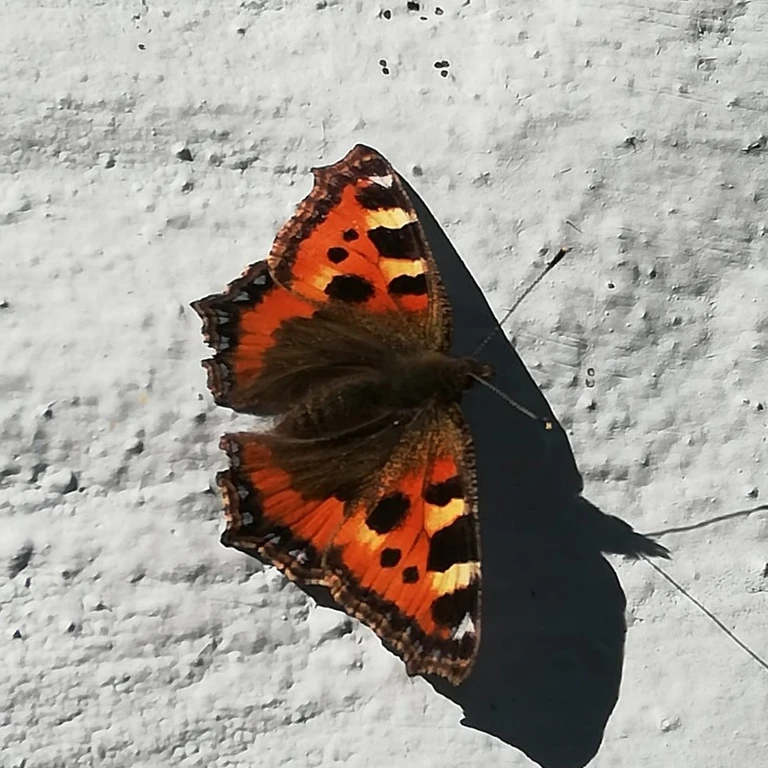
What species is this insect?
Aglais urticae
